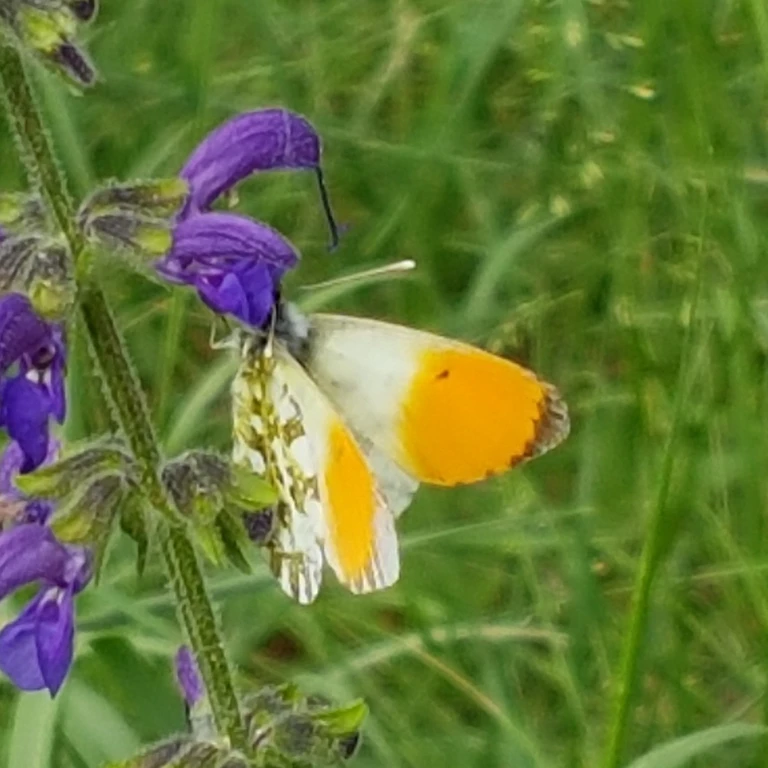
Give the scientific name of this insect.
Anthocharis cardamines
